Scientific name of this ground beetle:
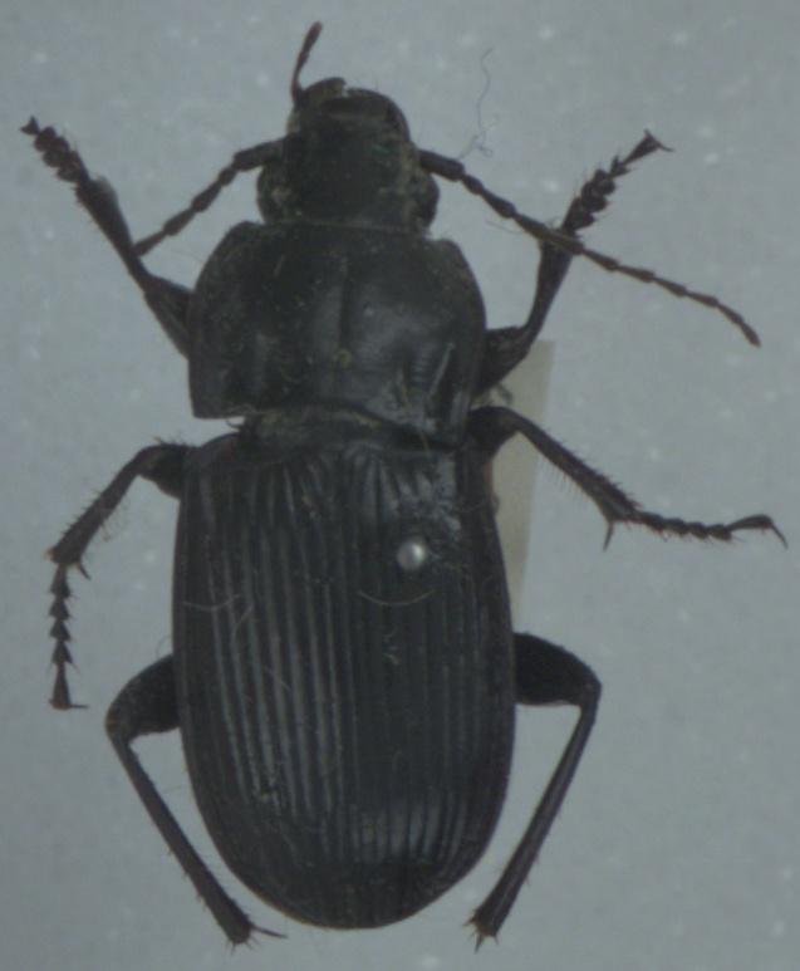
Abax parallelepipedus
